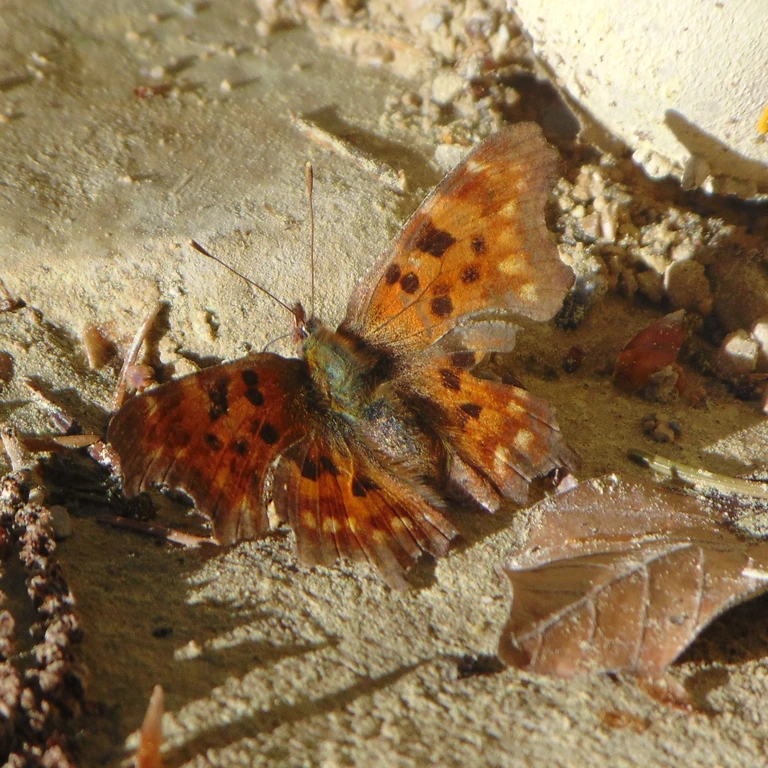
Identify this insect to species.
Polygonia c-album
